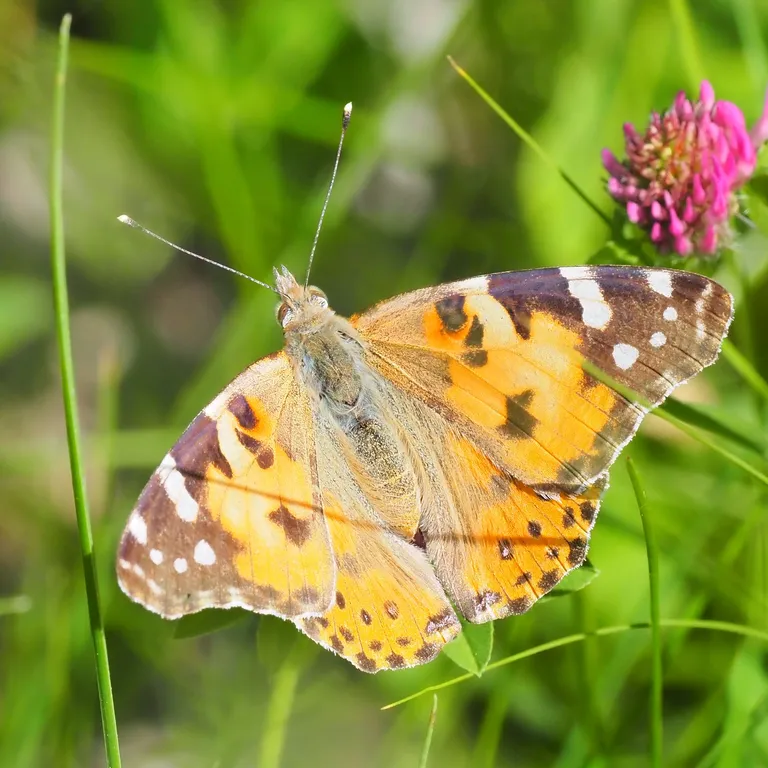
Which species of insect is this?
Vanessa cardui
